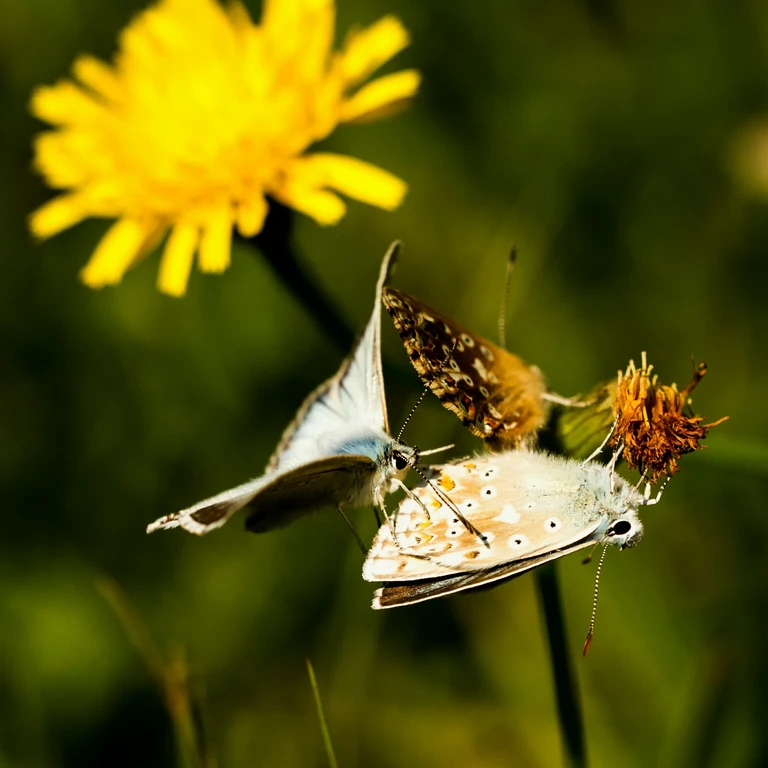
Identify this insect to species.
Lysandra coridon
